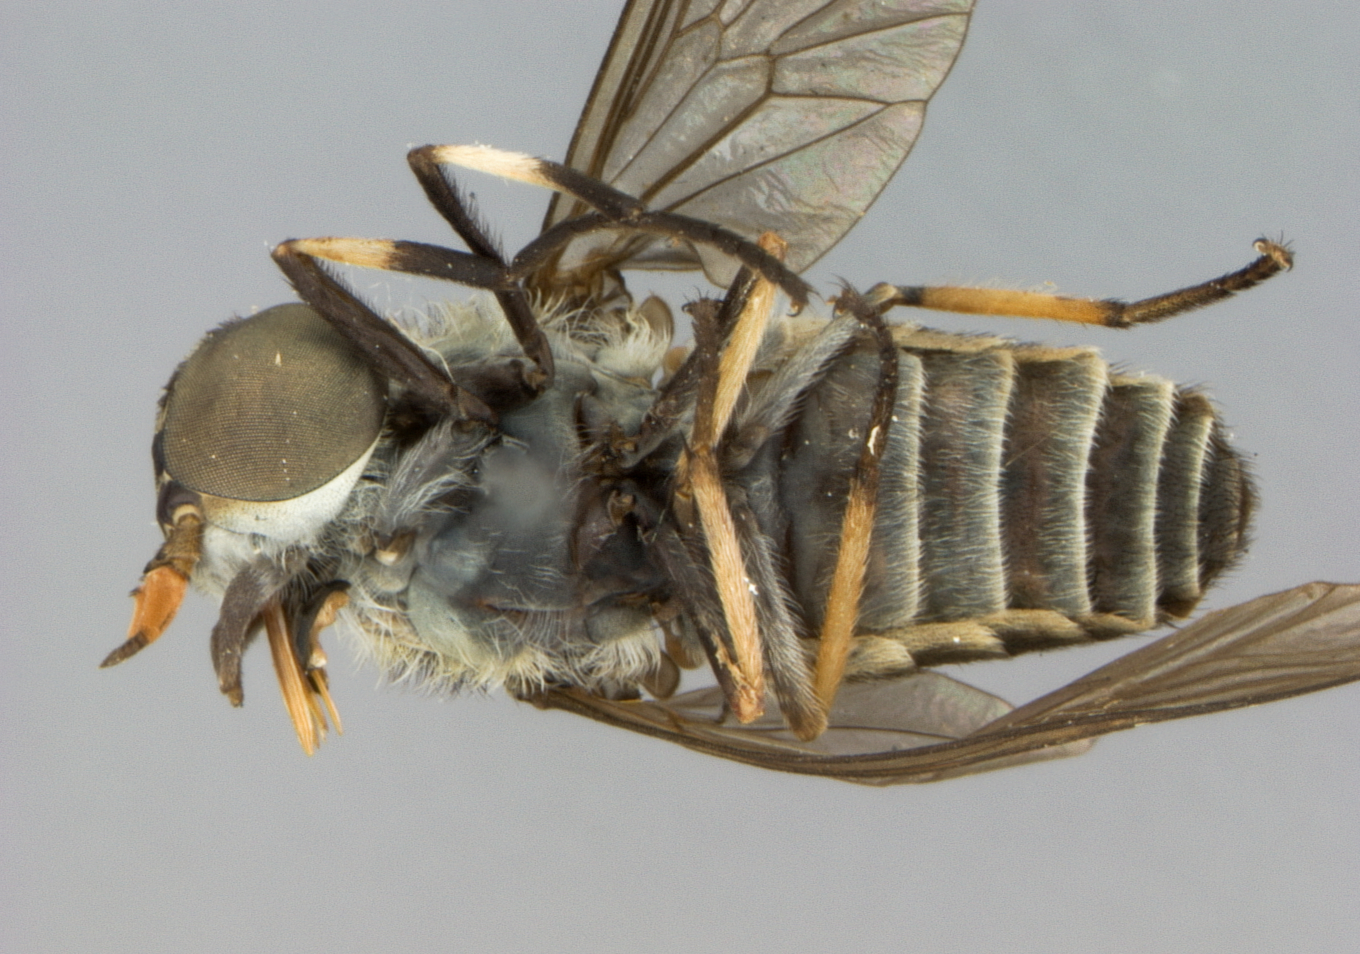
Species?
Tabanus unistriatus
